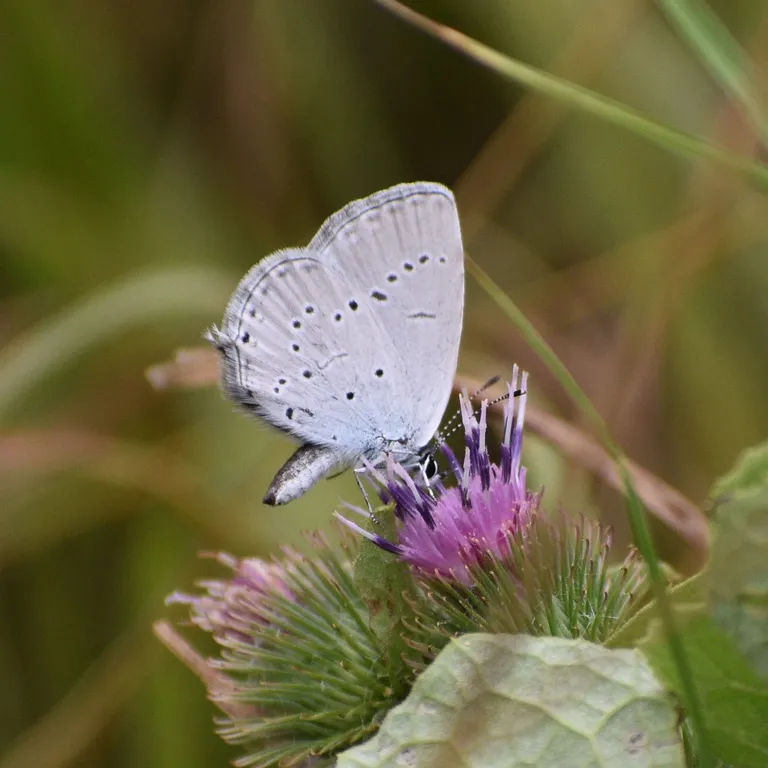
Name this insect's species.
Cupido decolorata (also Elkalyce decolorata)
